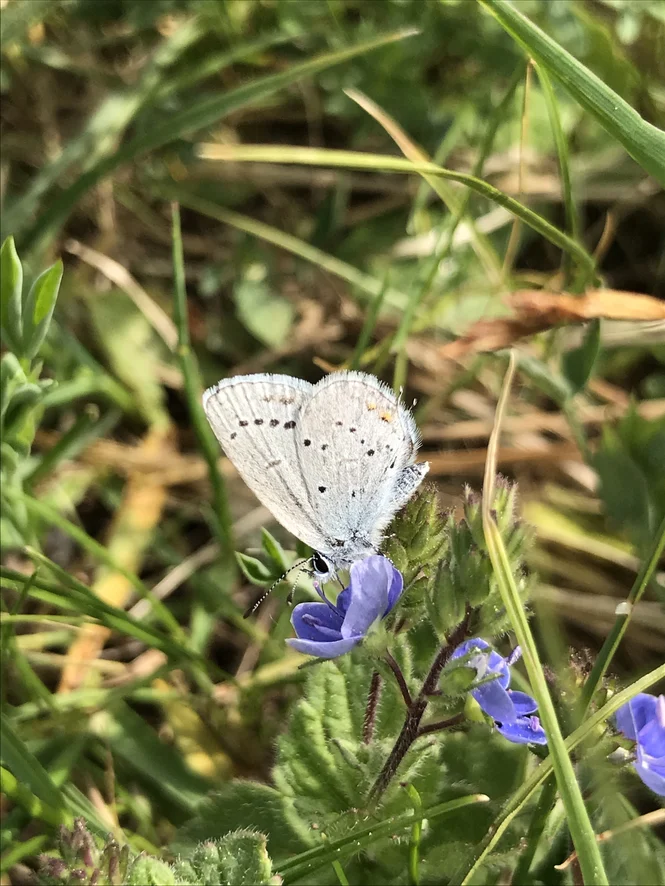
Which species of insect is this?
Cupido argiades (also Elkalyce argiades)
